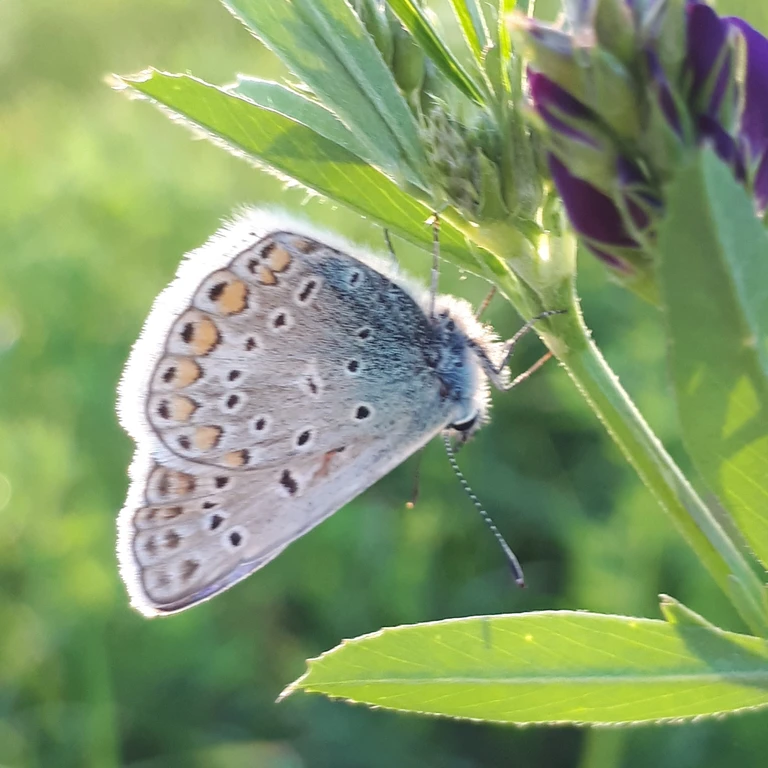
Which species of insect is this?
Polyommatus icarus
